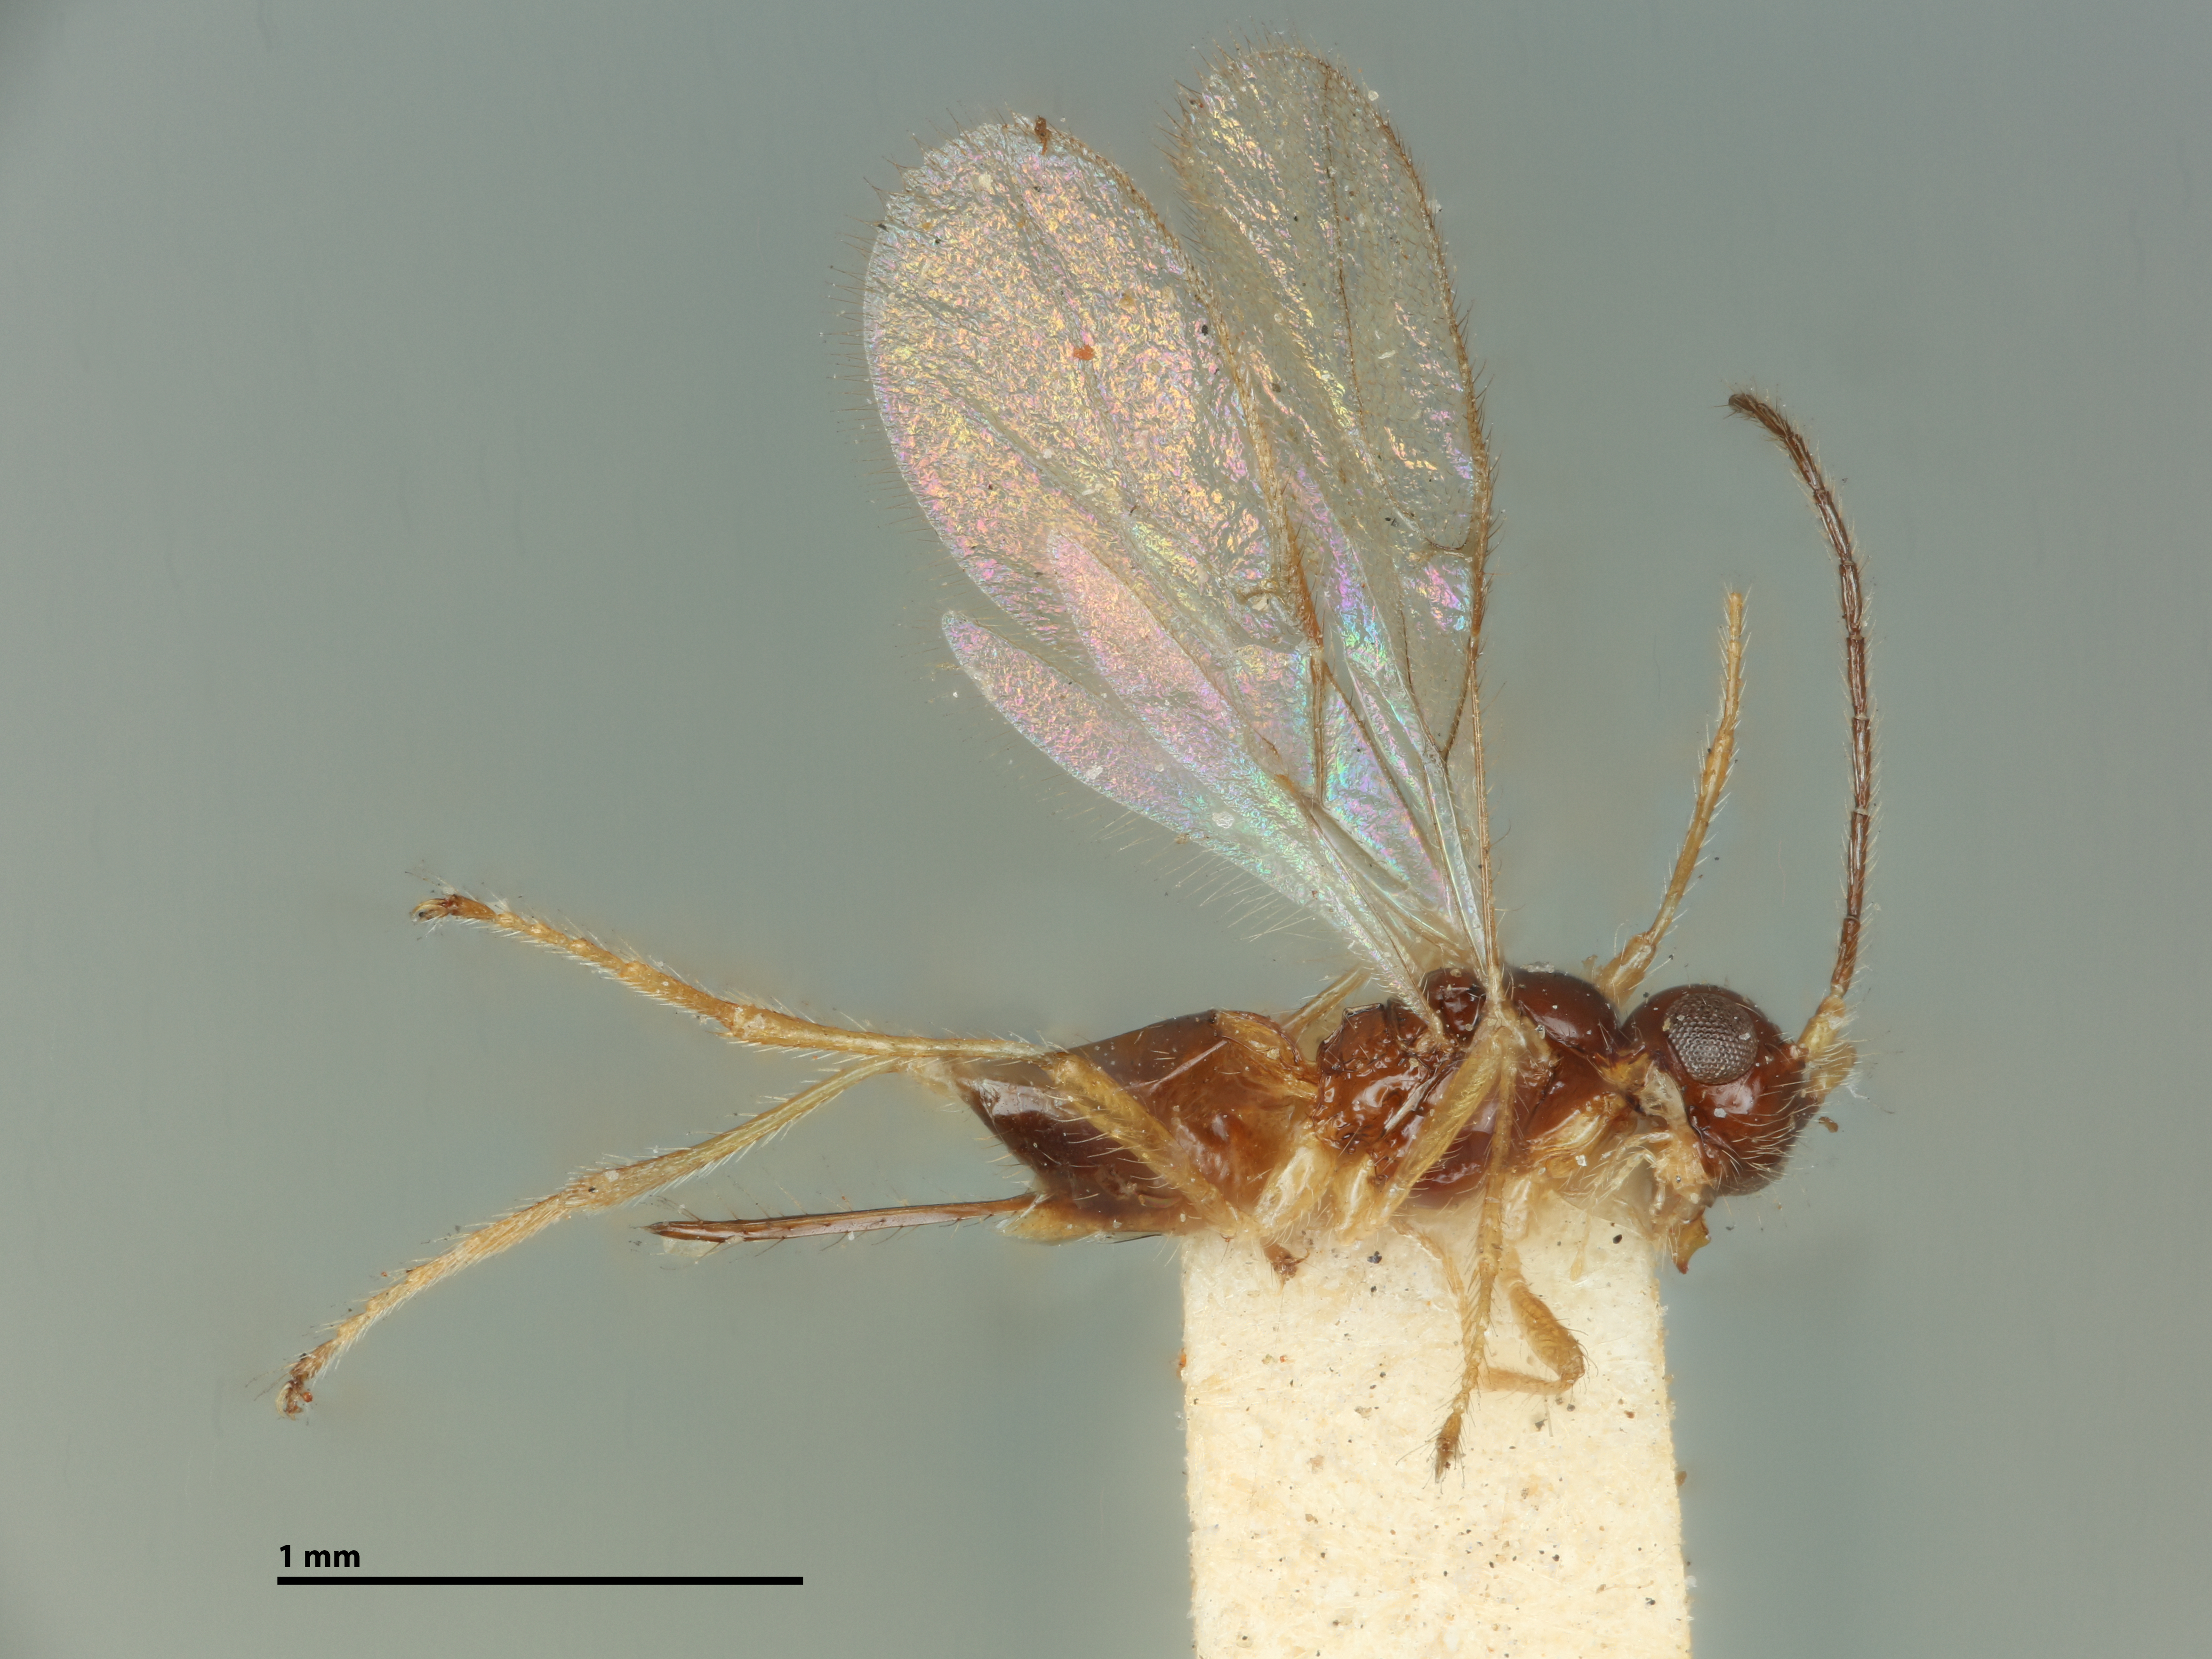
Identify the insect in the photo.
Aphaereta californica
